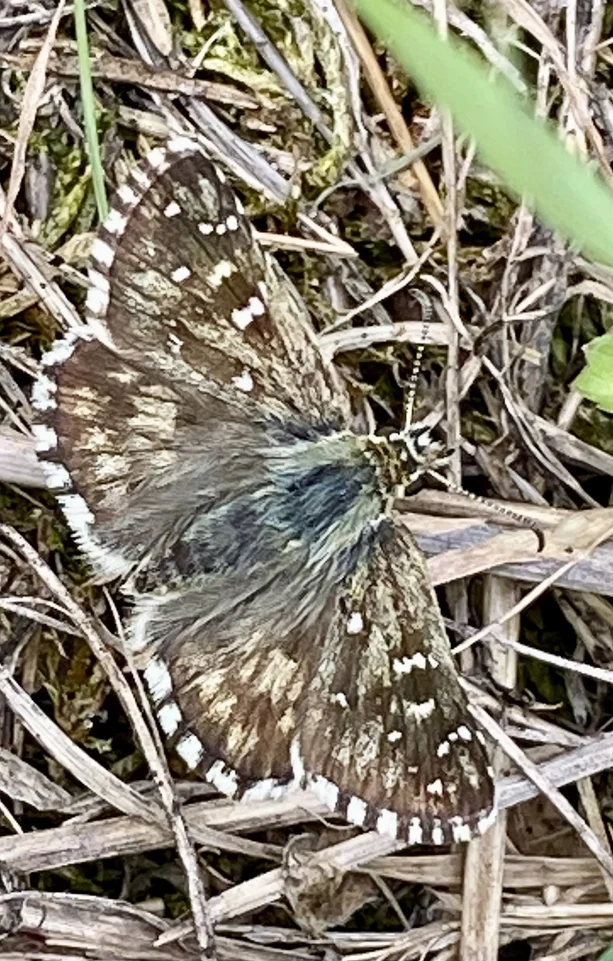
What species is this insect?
Pyrgus malvae
